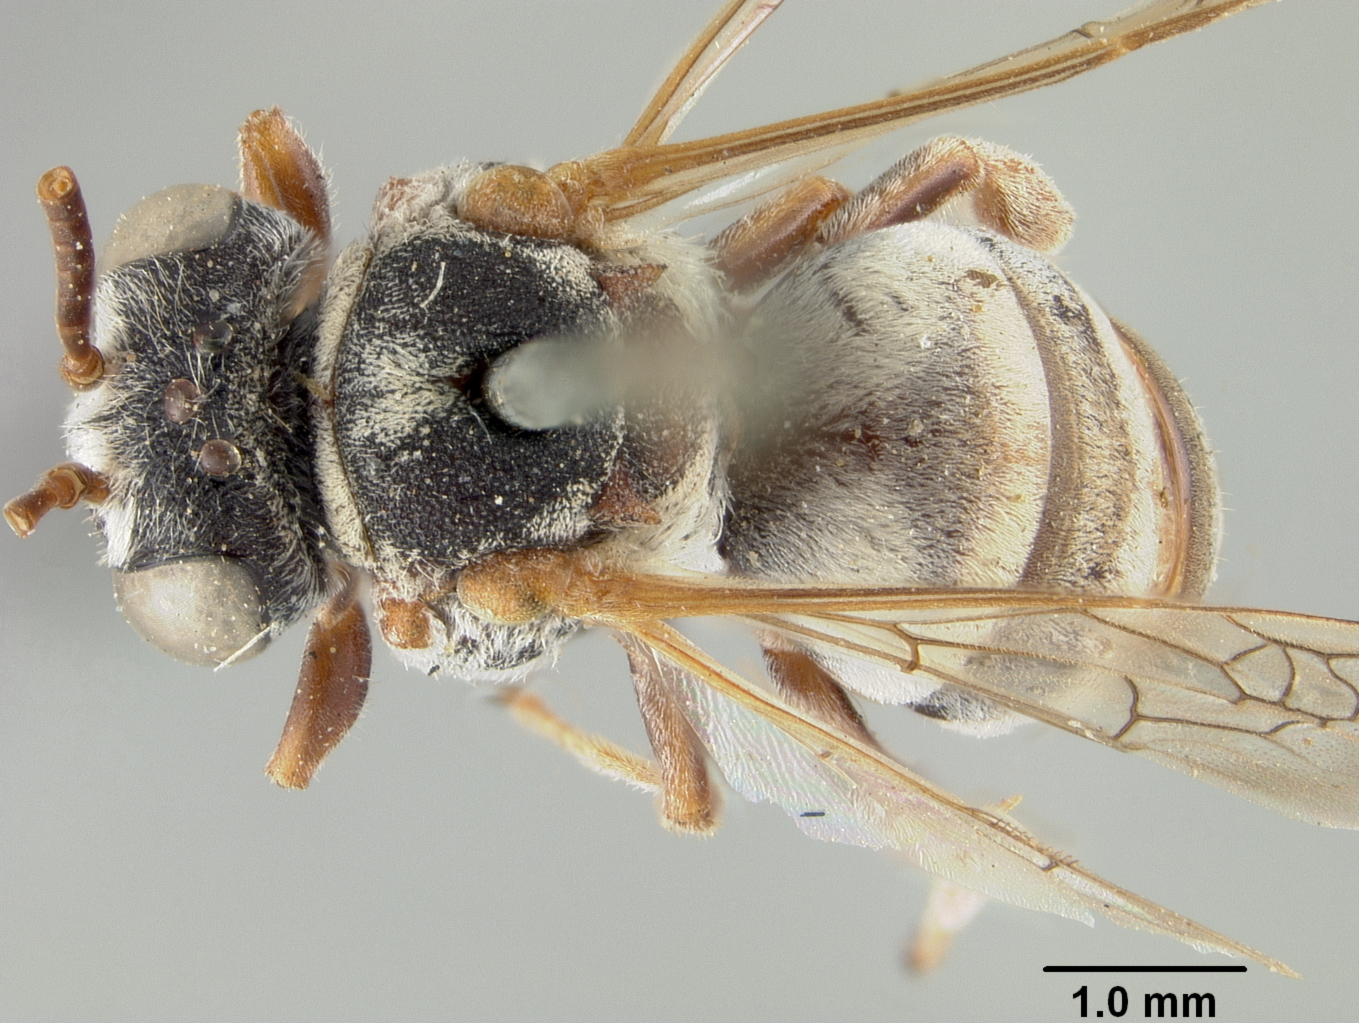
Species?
Epeolus crucis
